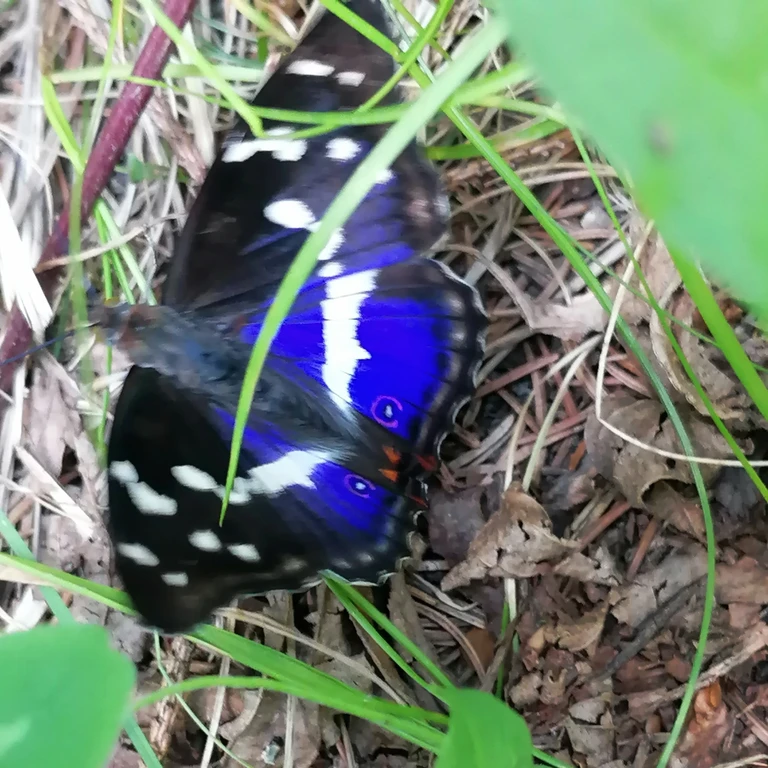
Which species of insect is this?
Apatura iris
